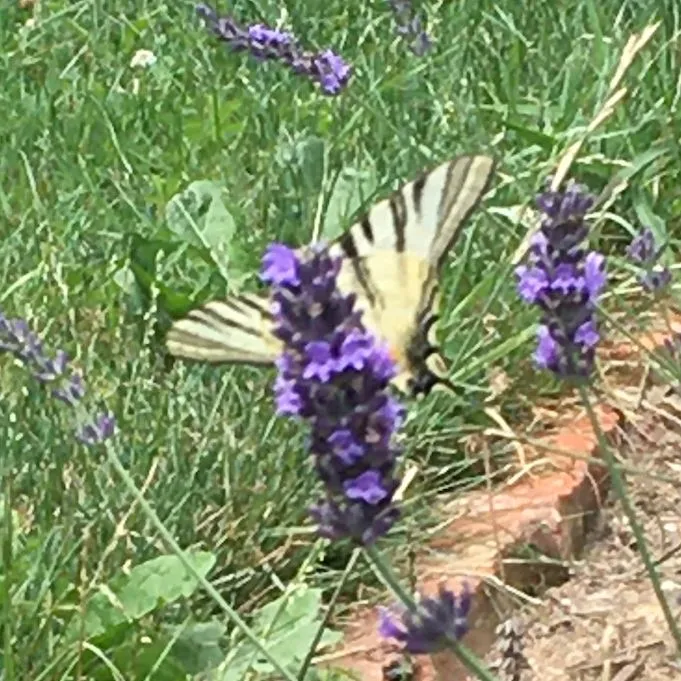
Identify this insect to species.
Iphiclides podalirius
